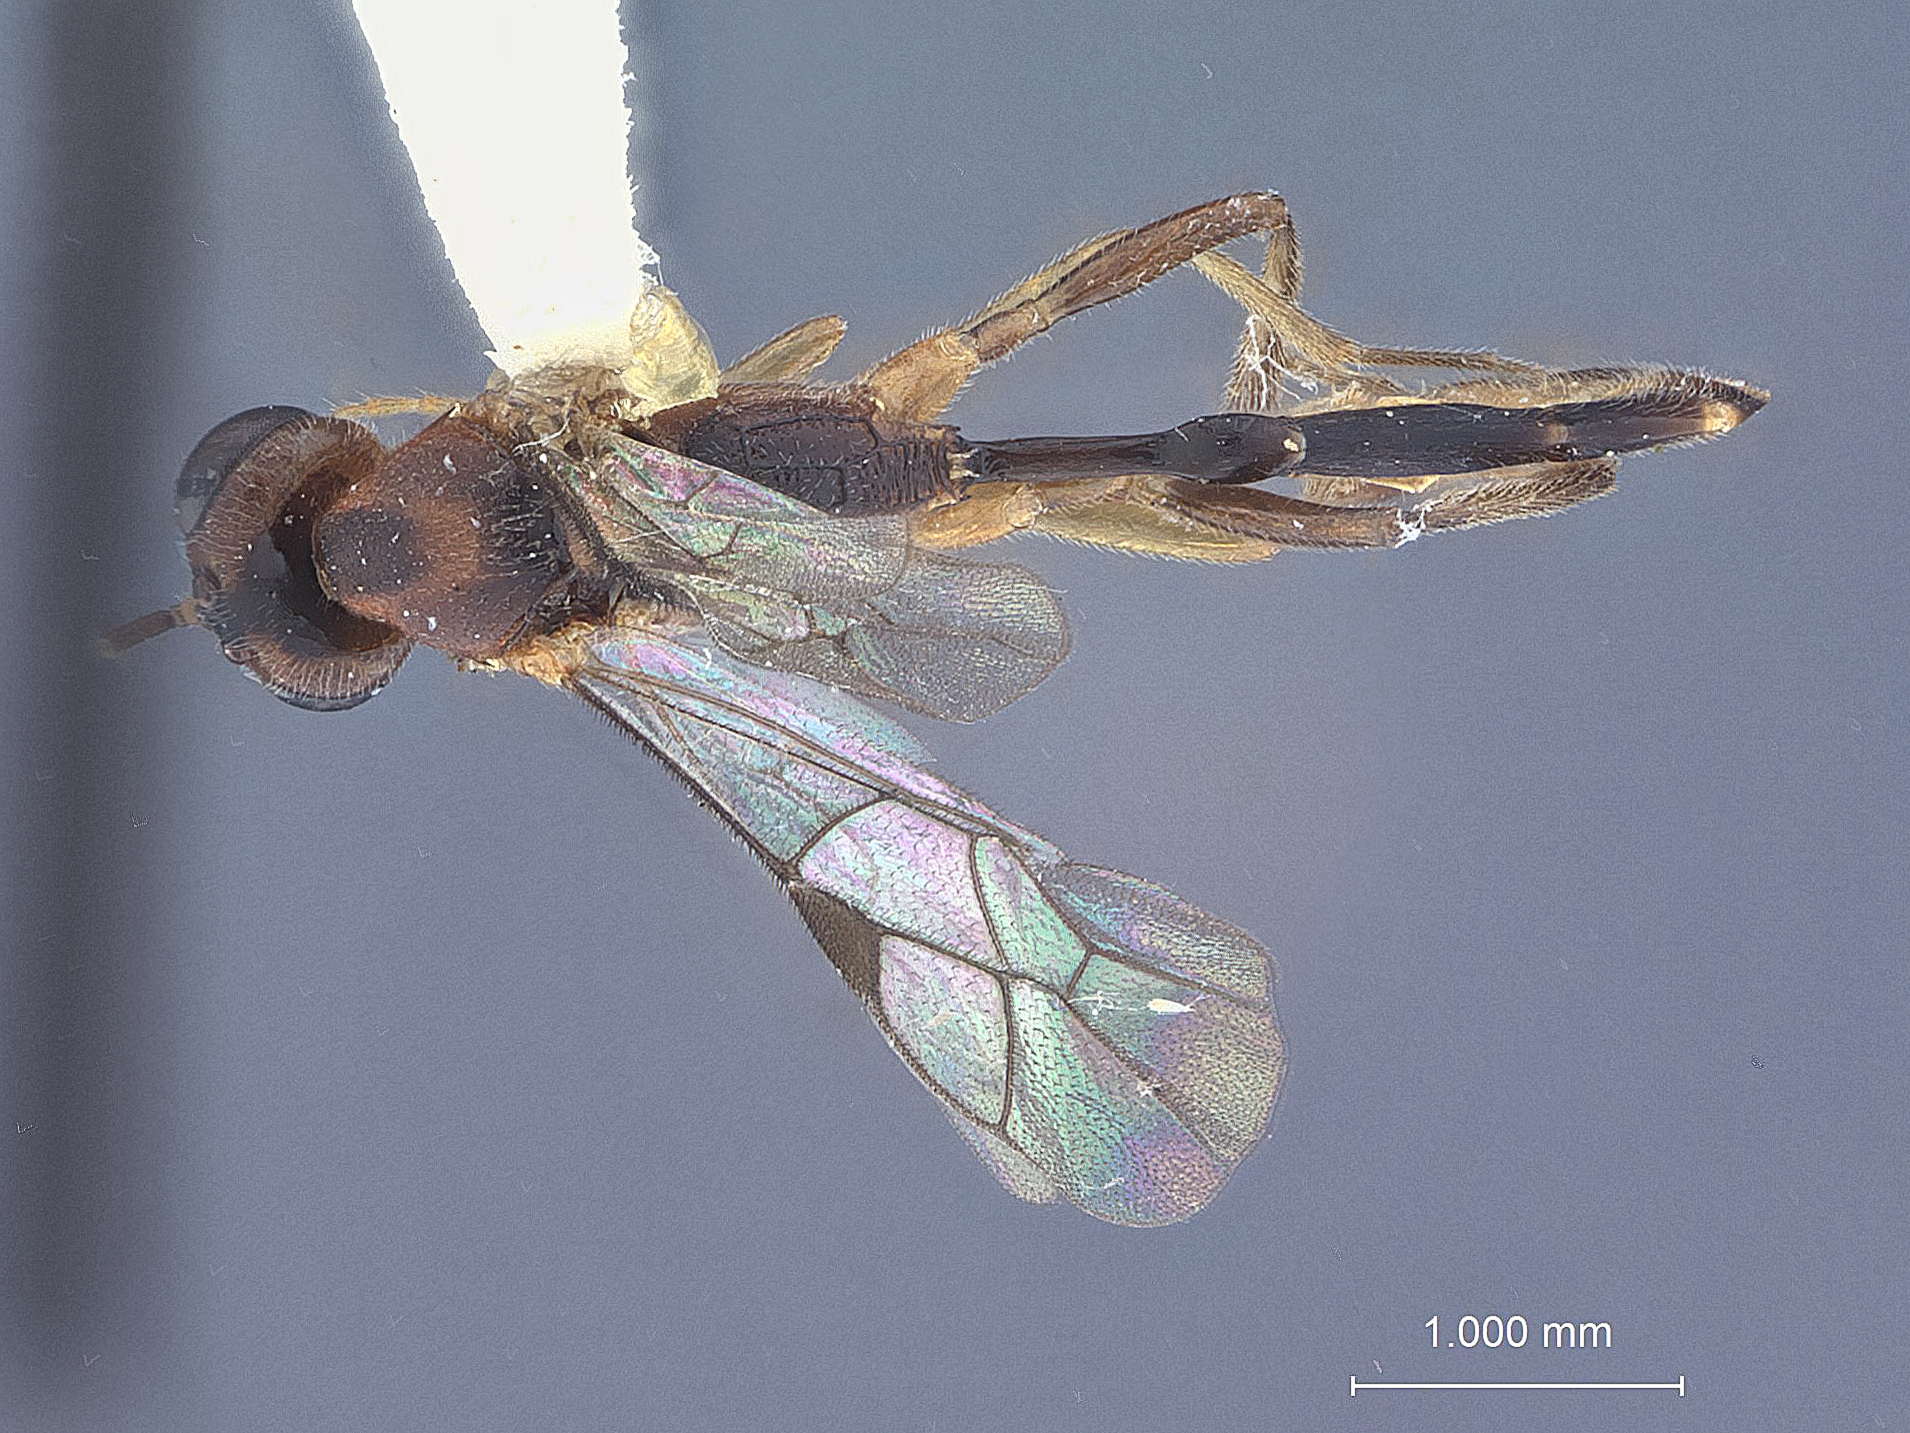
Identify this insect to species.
Temelucha kusaiensis
